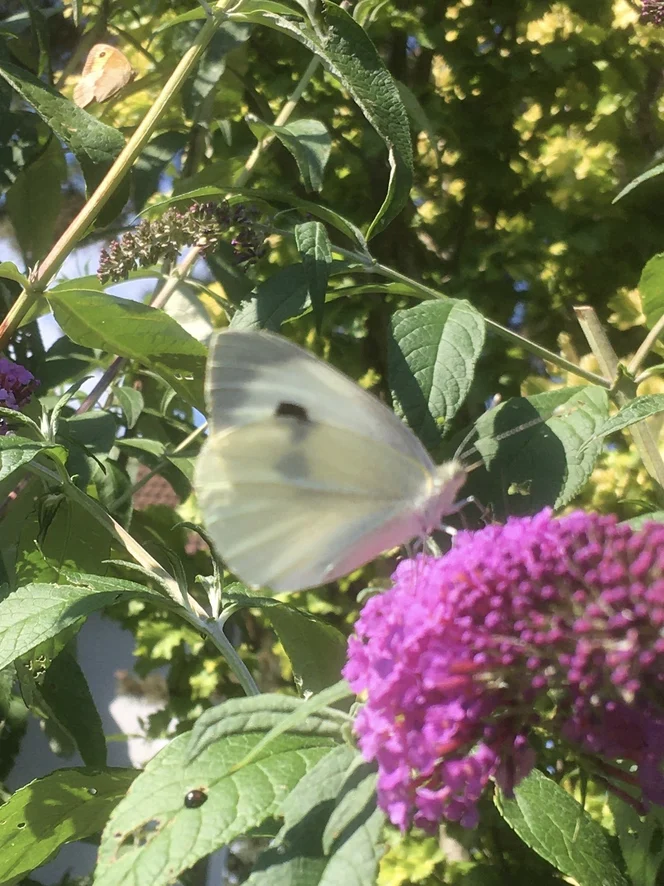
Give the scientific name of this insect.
Pieris brassicae
